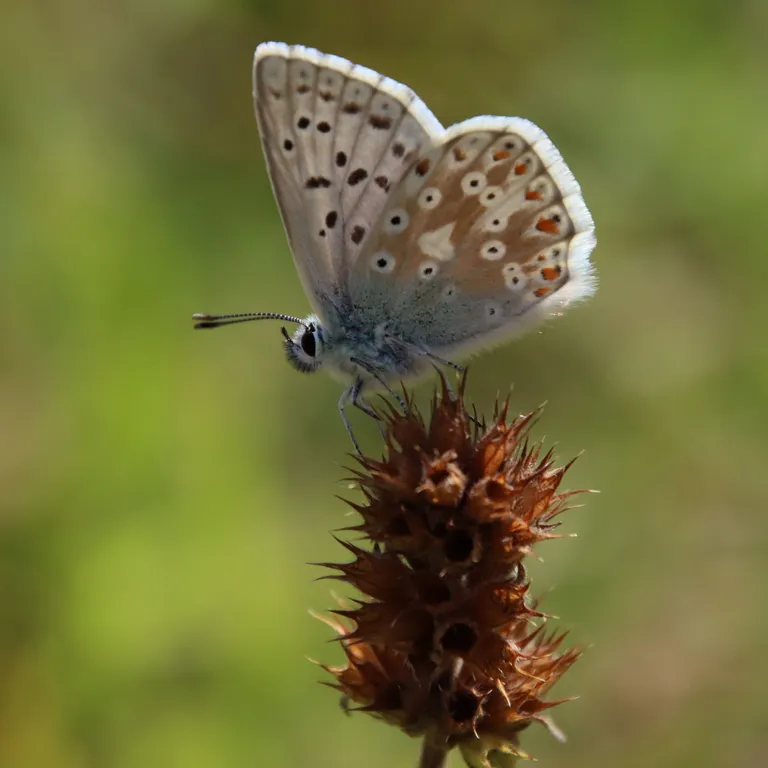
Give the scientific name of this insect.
Lysandra coridon
